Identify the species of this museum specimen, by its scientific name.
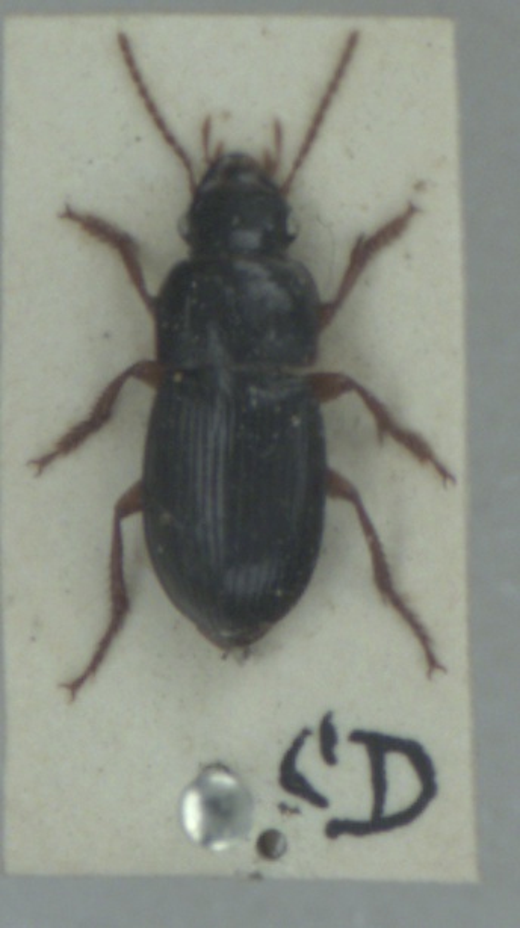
Harpalus latus
